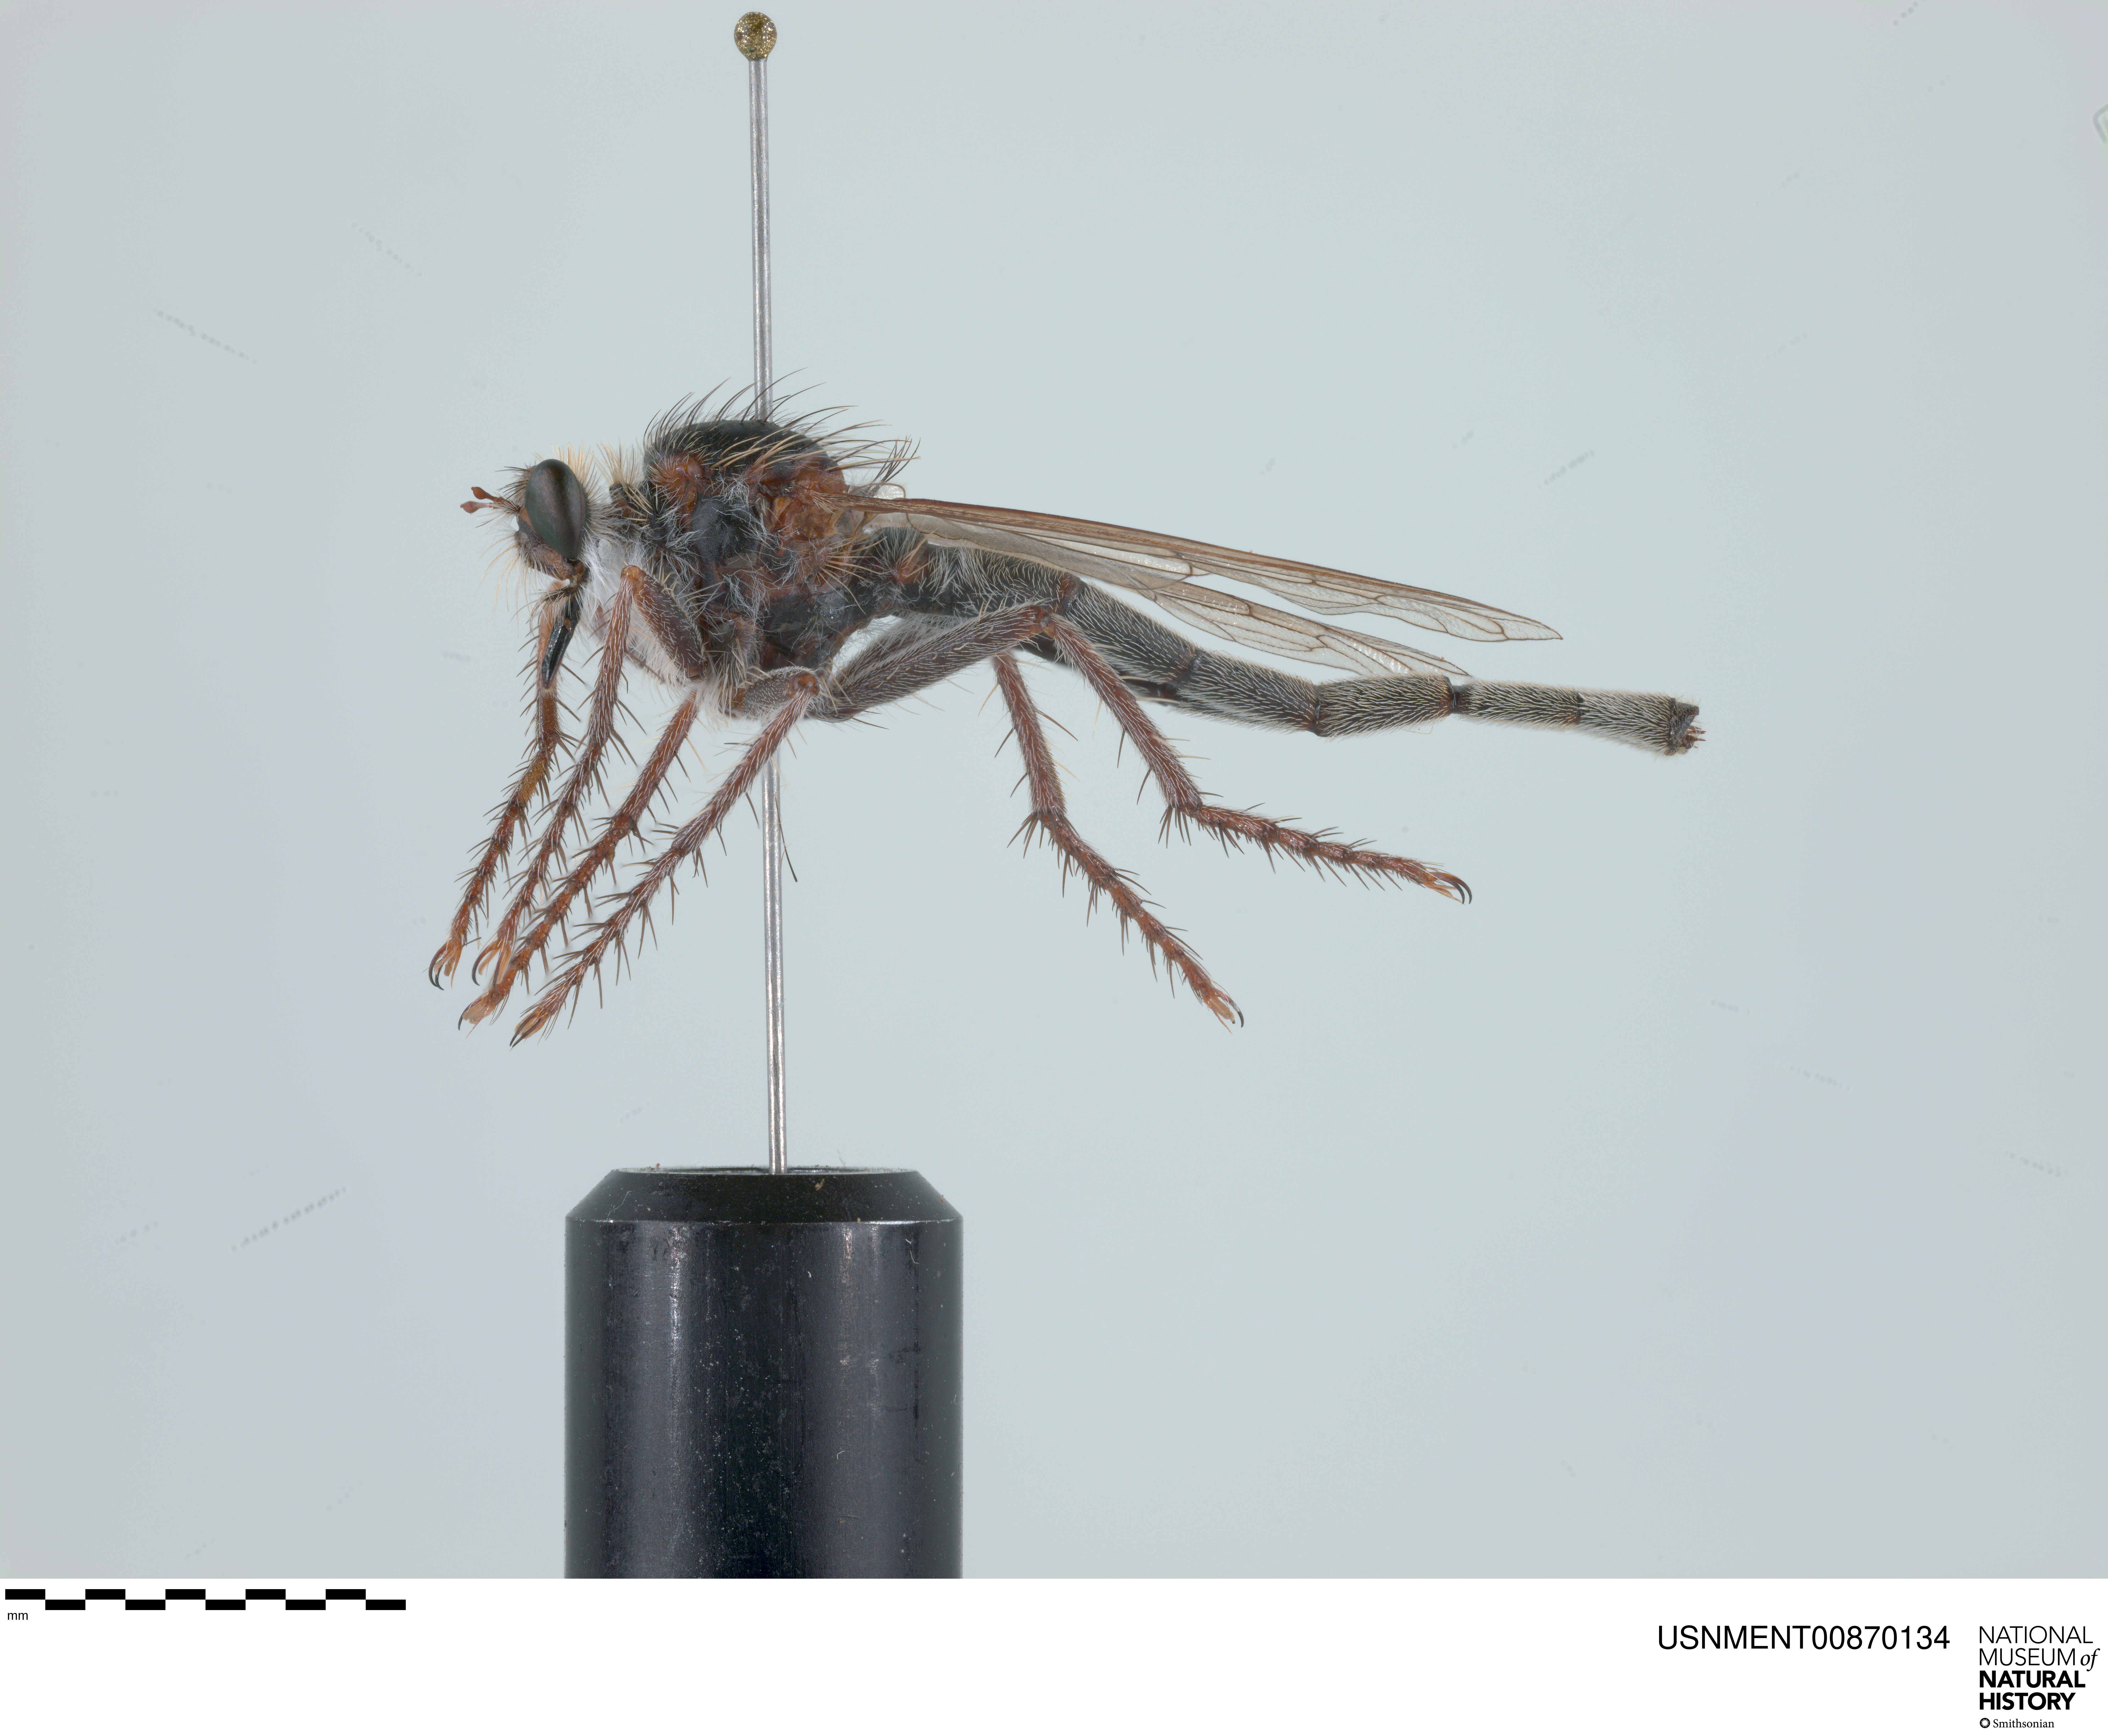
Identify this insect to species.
Daspletis vespertilio
